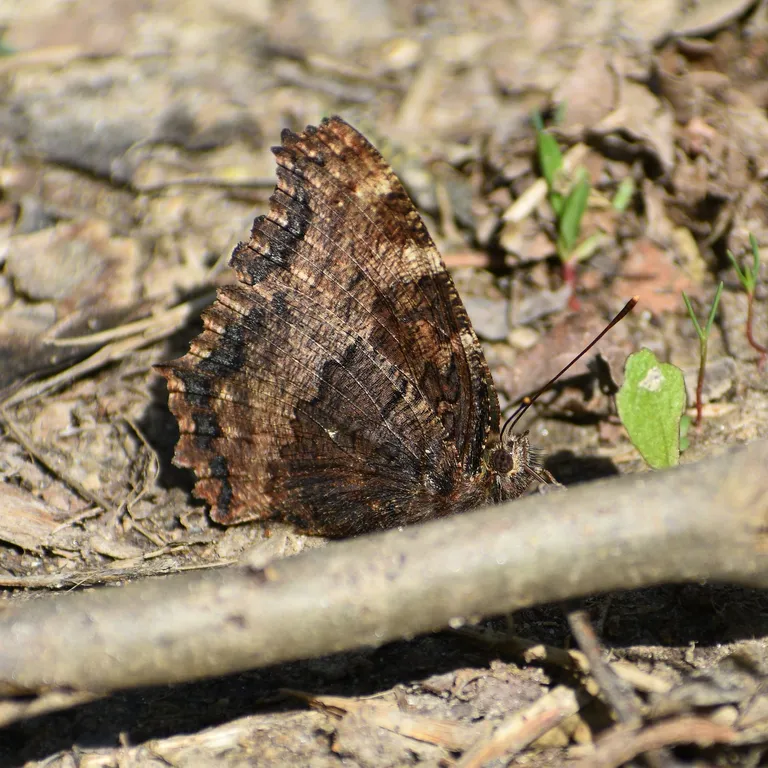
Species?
Nymphalis polychloros
